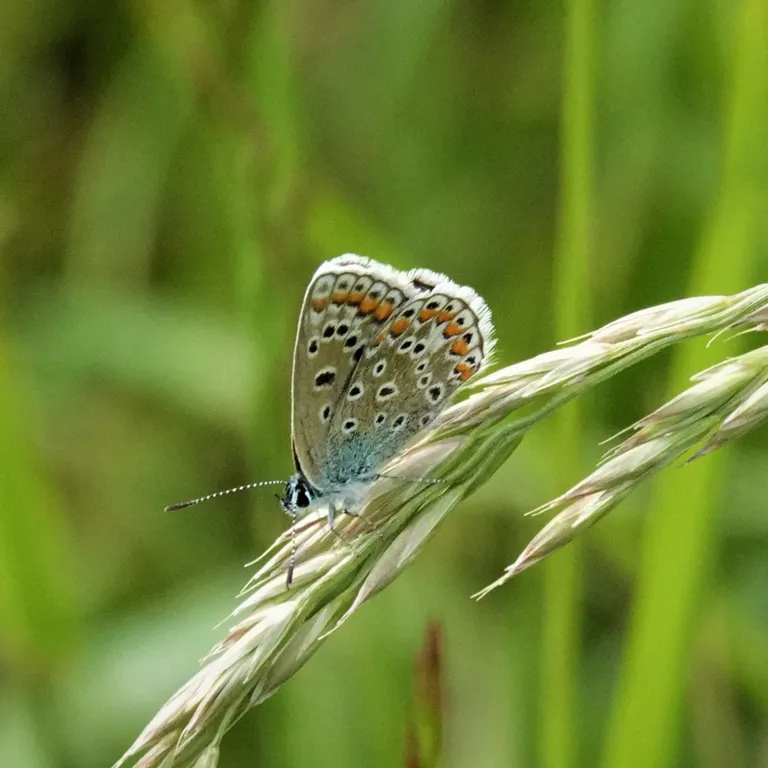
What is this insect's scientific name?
Polyommatus icarus
